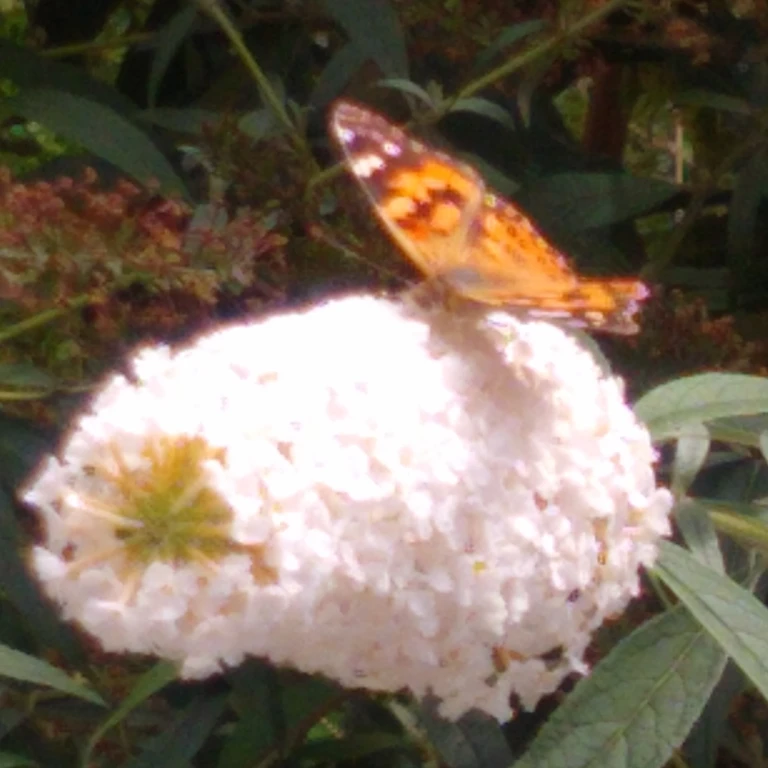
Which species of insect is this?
Vanessa cardui
